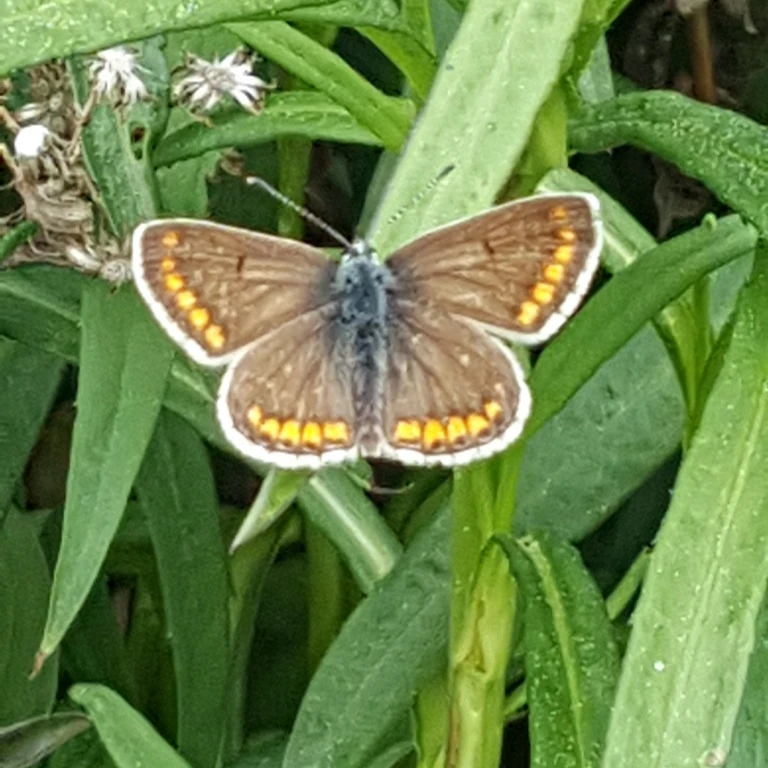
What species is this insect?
Aricia agestis/artaxerxes
